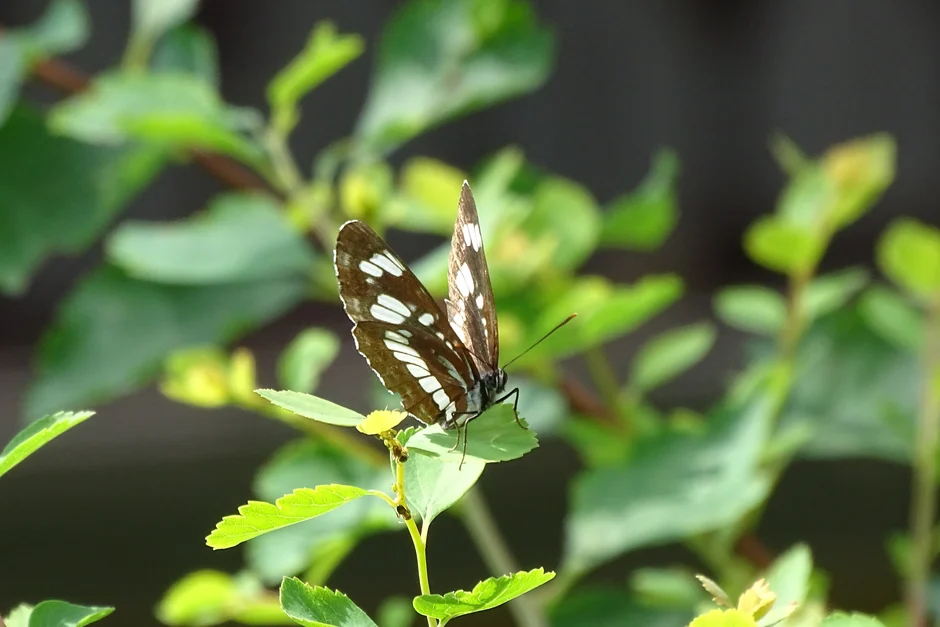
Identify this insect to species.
Neptis rivularis
